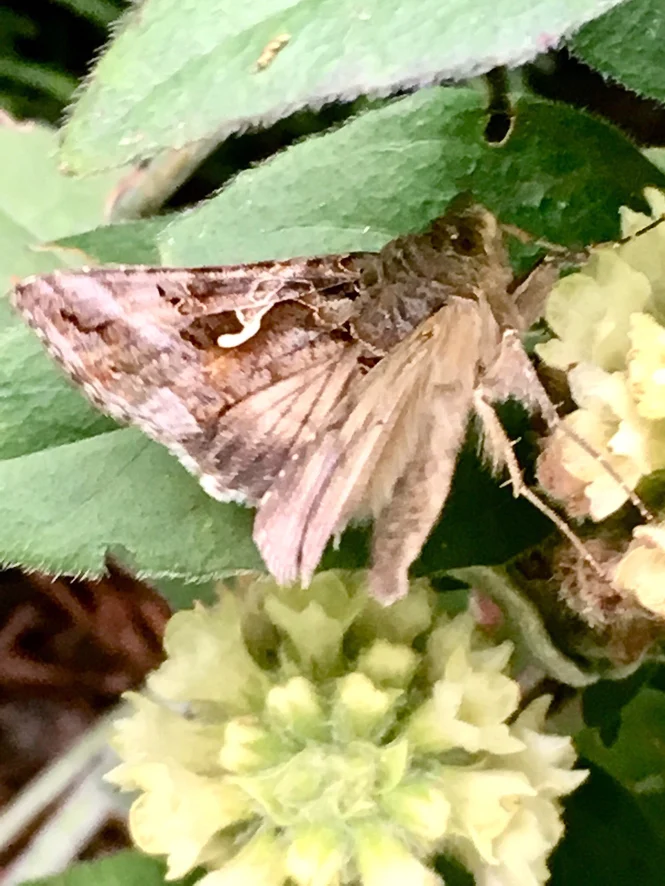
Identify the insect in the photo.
Autographa gamma
